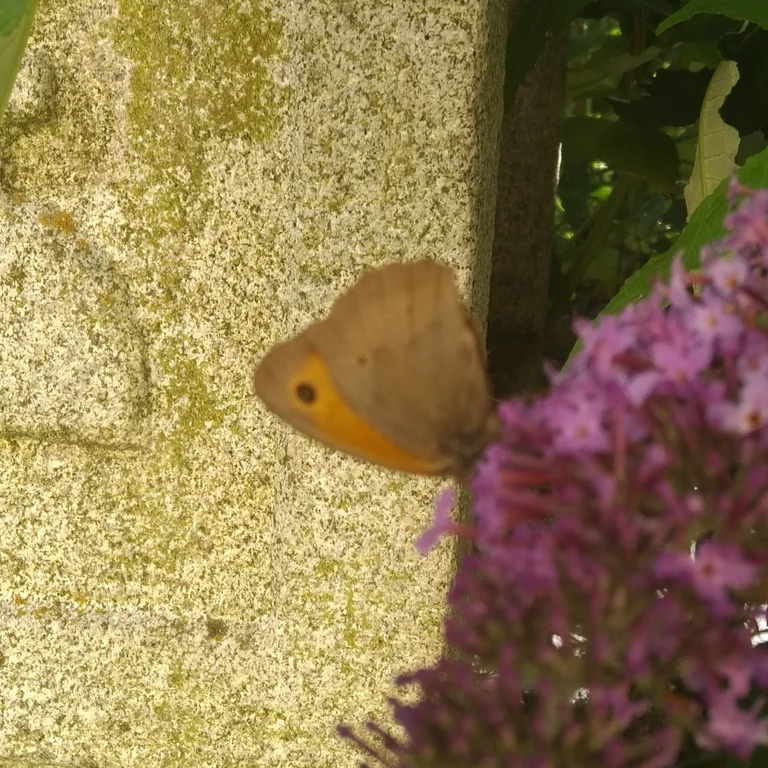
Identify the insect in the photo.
Maniola jurtina
